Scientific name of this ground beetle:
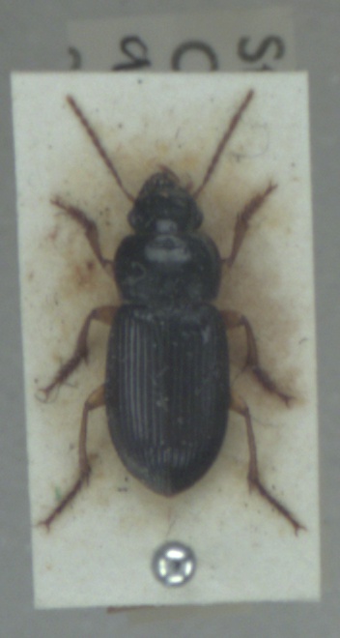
Harpalus laevipes
